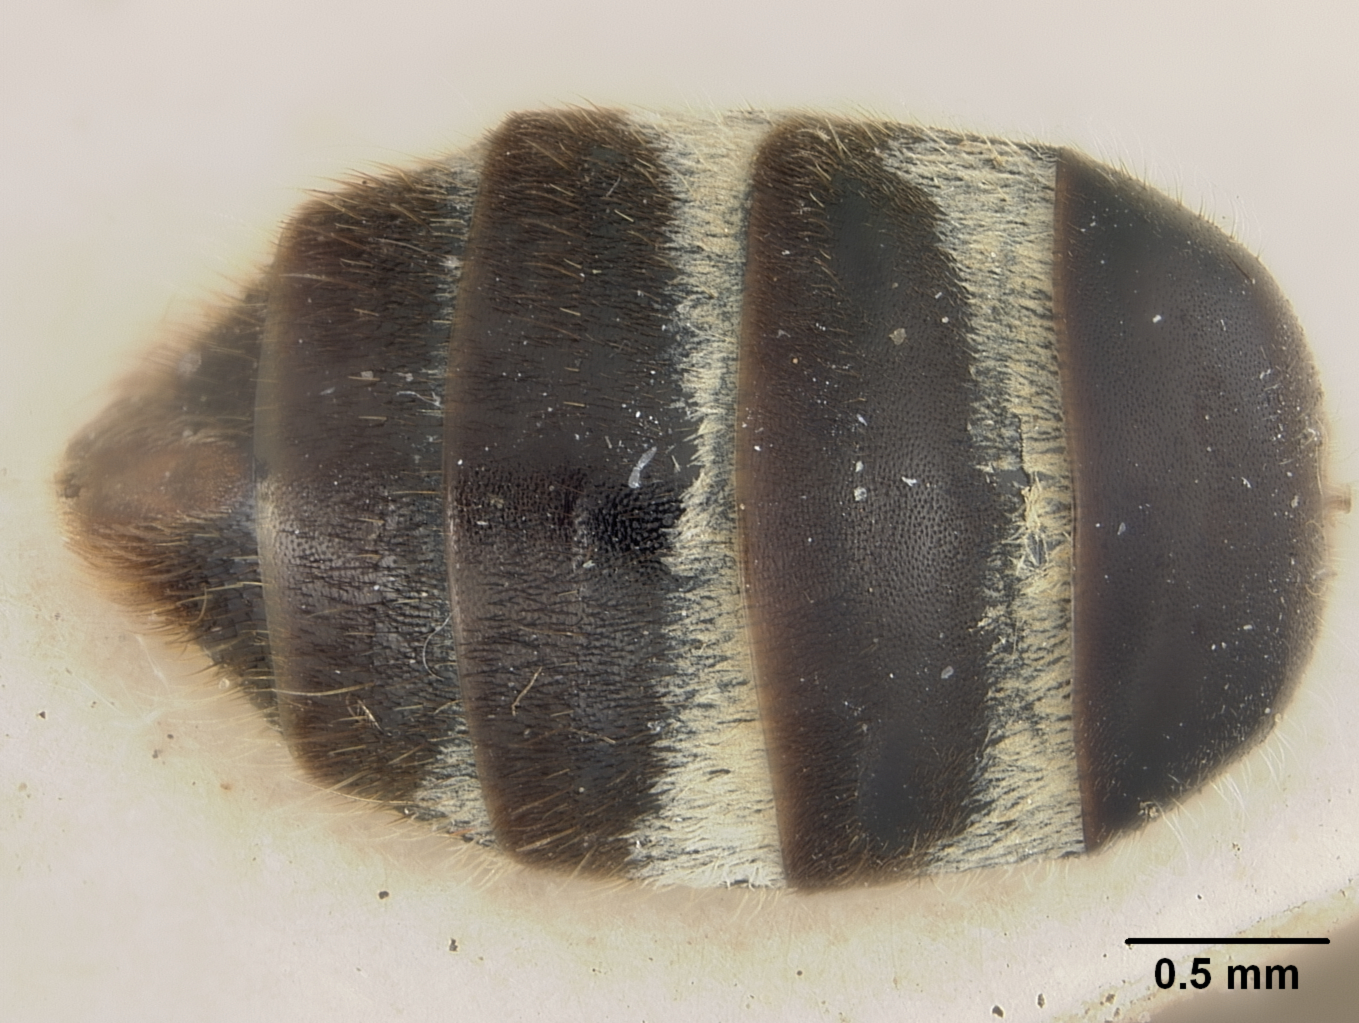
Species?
Halictus mediopolitus
